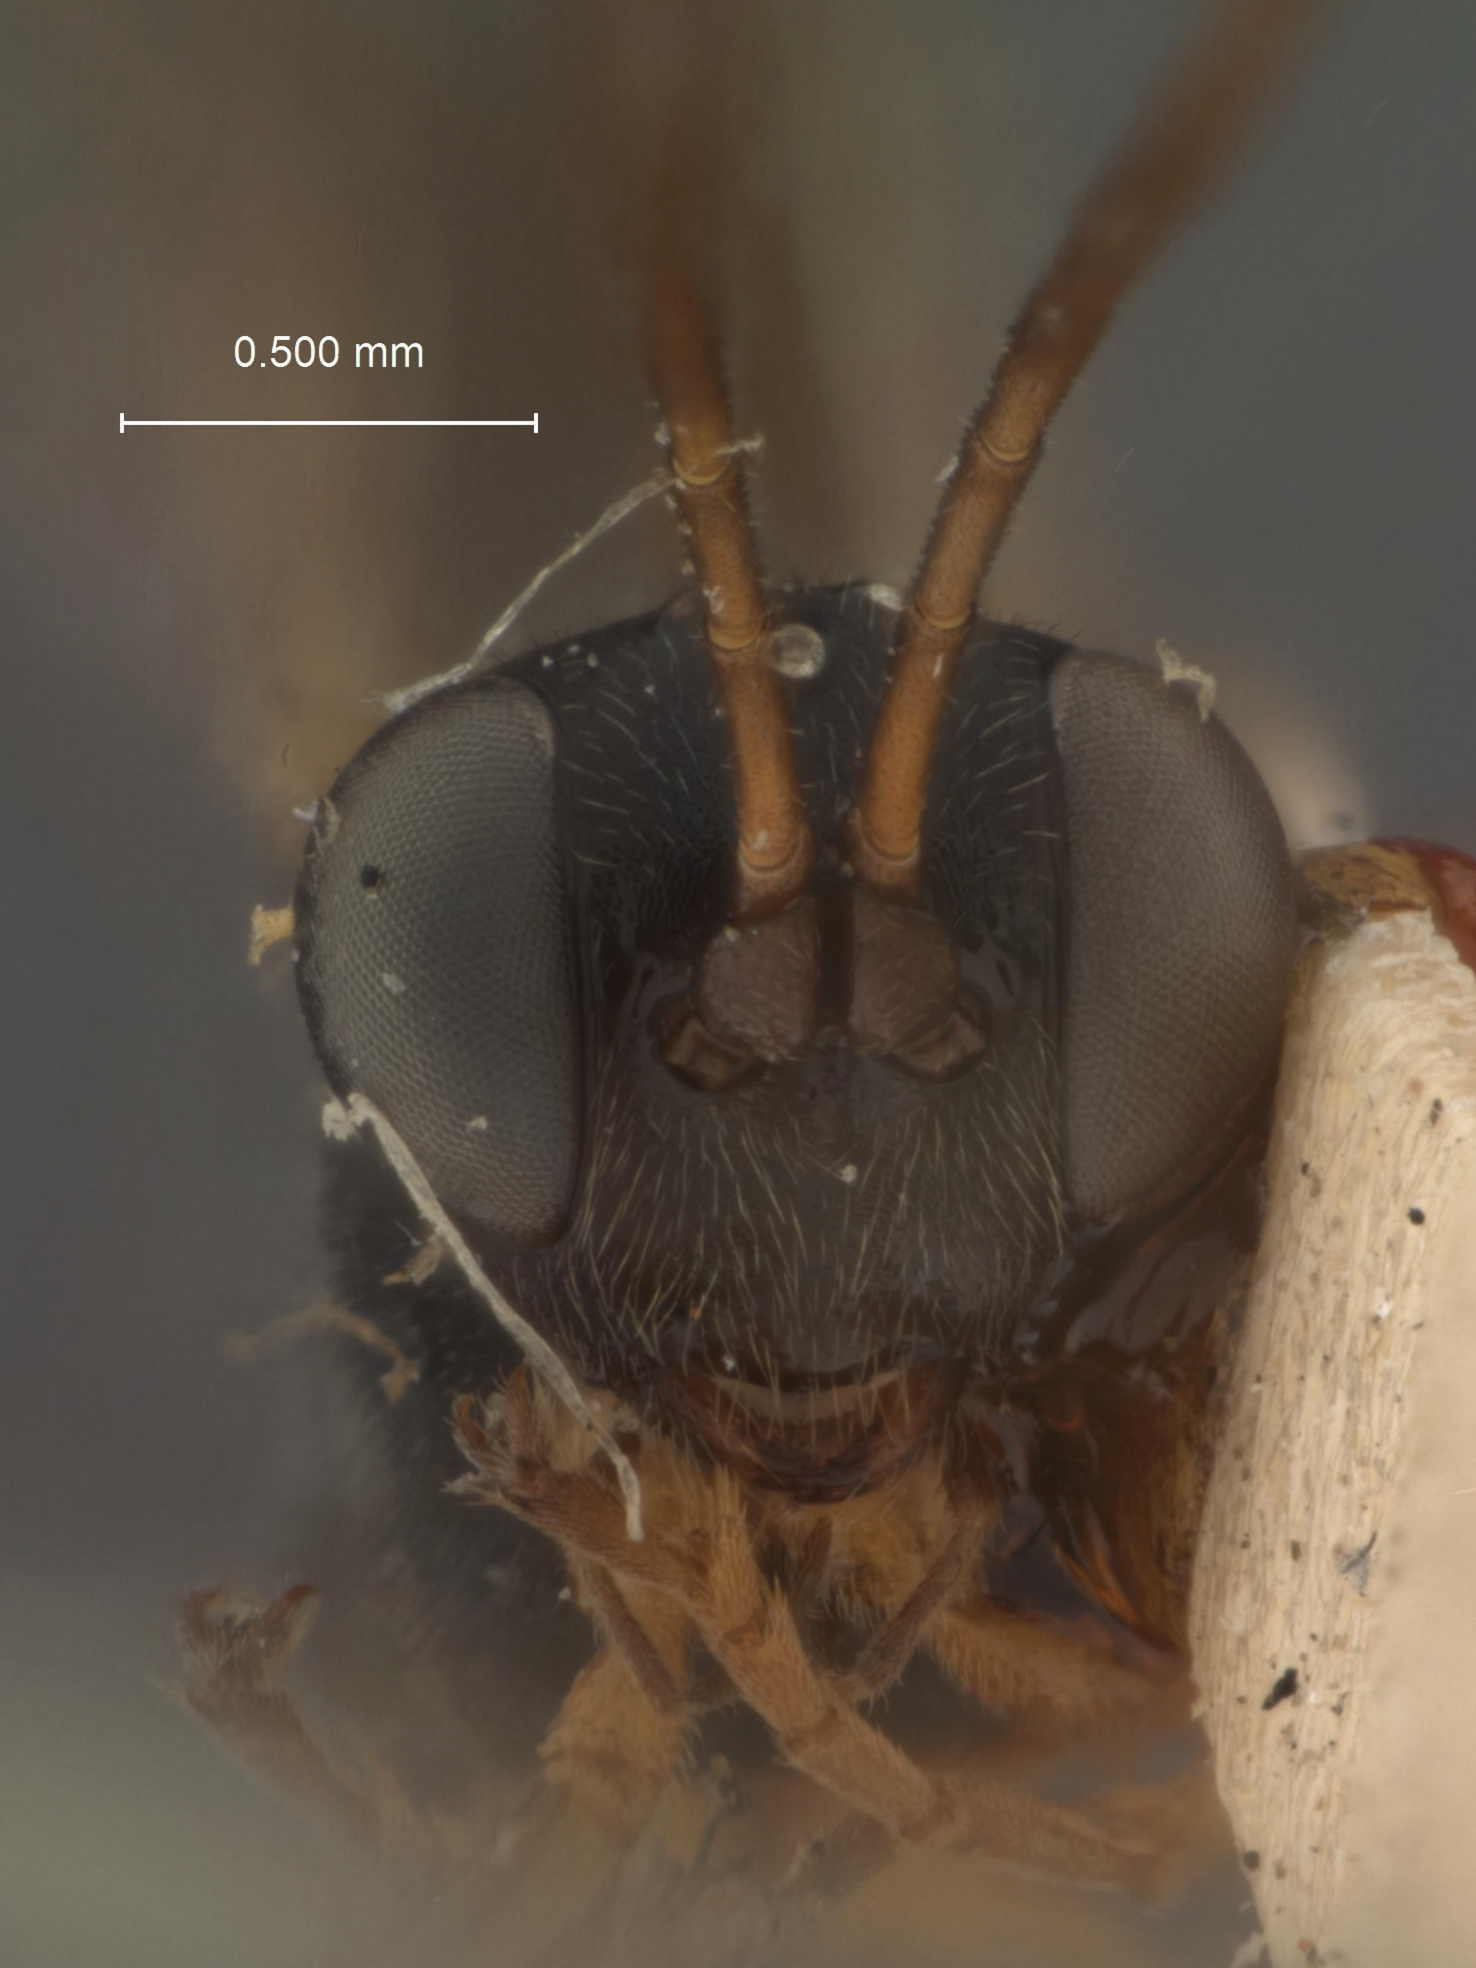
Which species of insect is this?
Spilocryptus exannulatus
